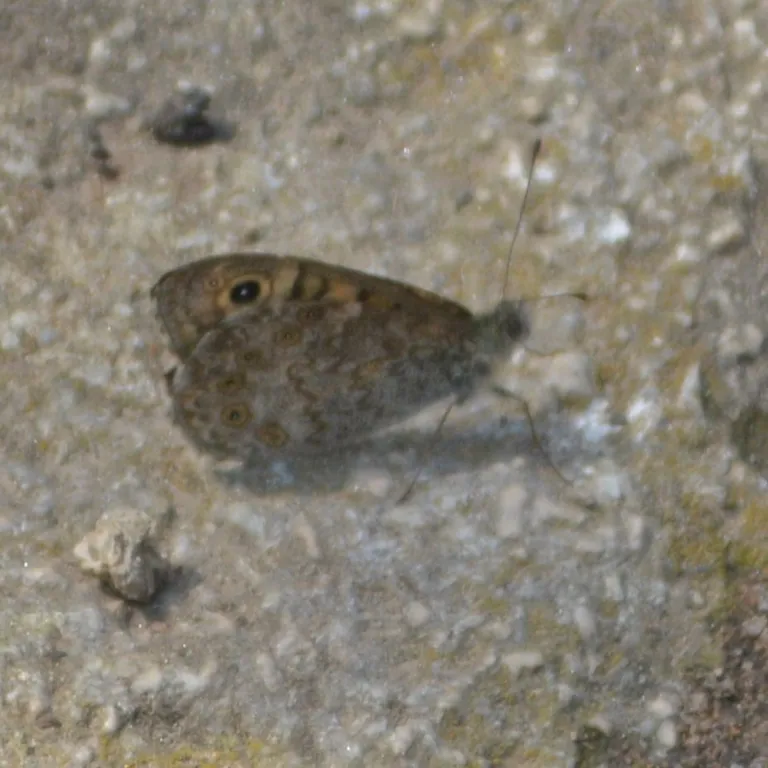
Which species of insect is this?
Lasiommata megera (also Pararge megera)
